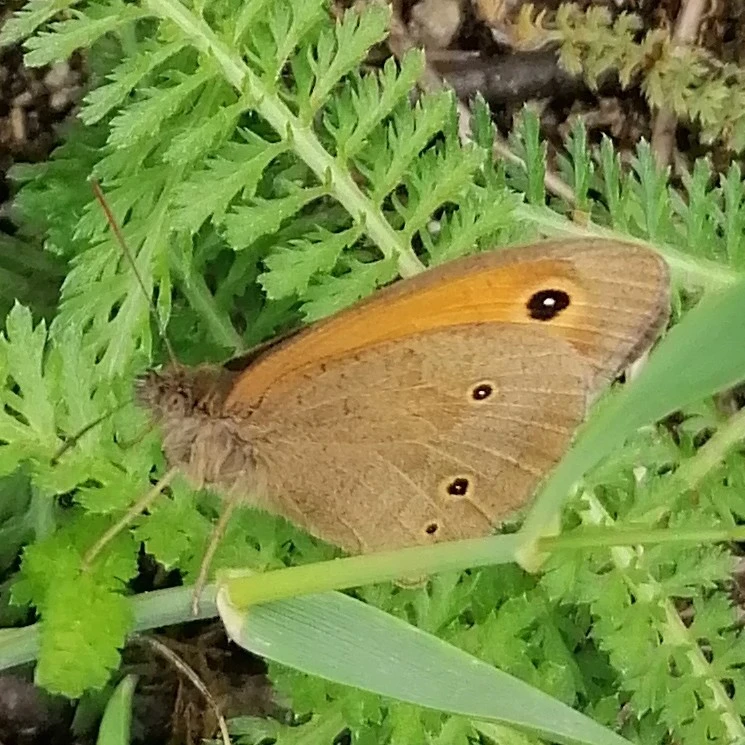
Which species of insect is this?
Maniola jurtina
